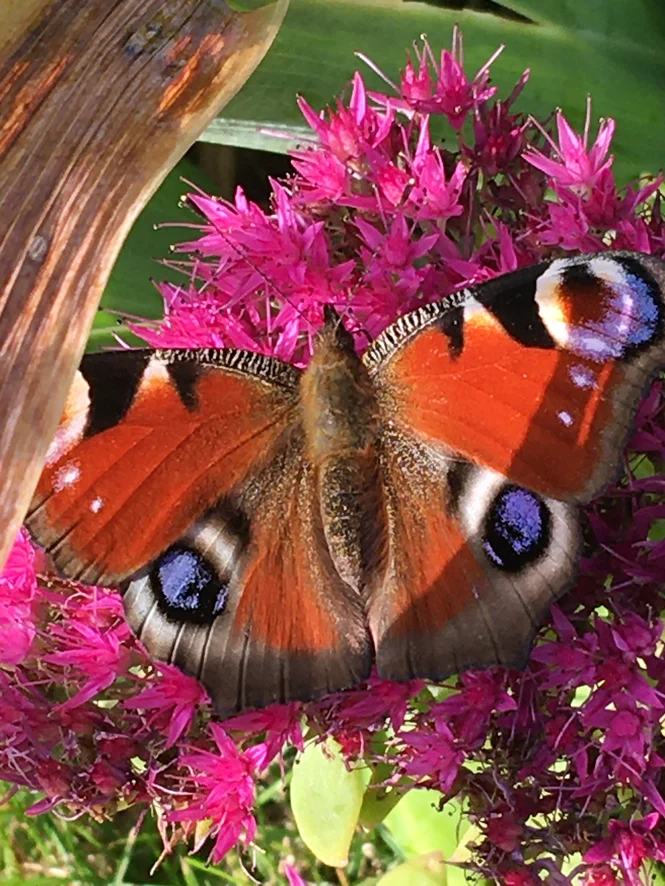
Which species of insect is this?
Aglais io
